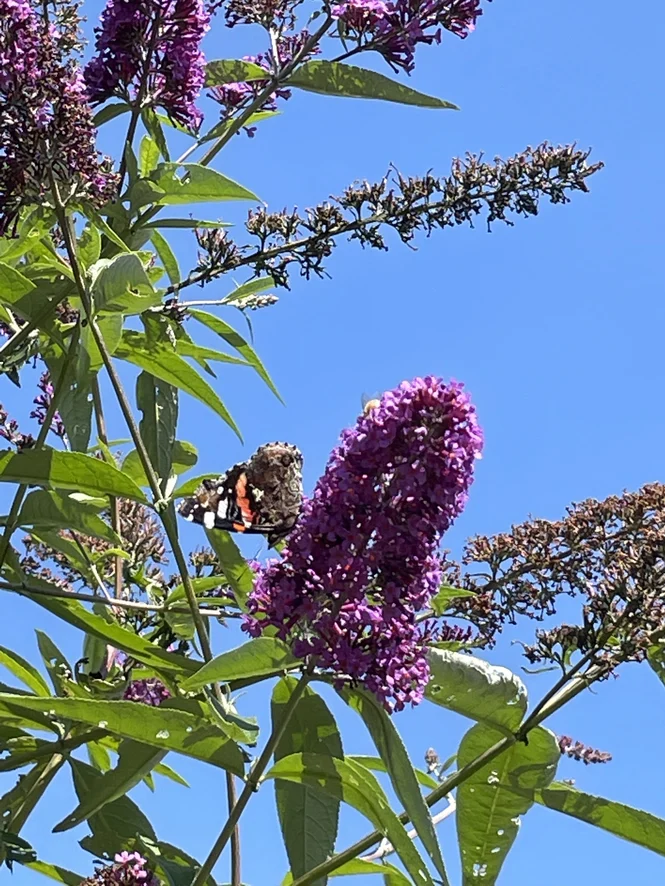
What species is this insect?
Vanessa atalanta
